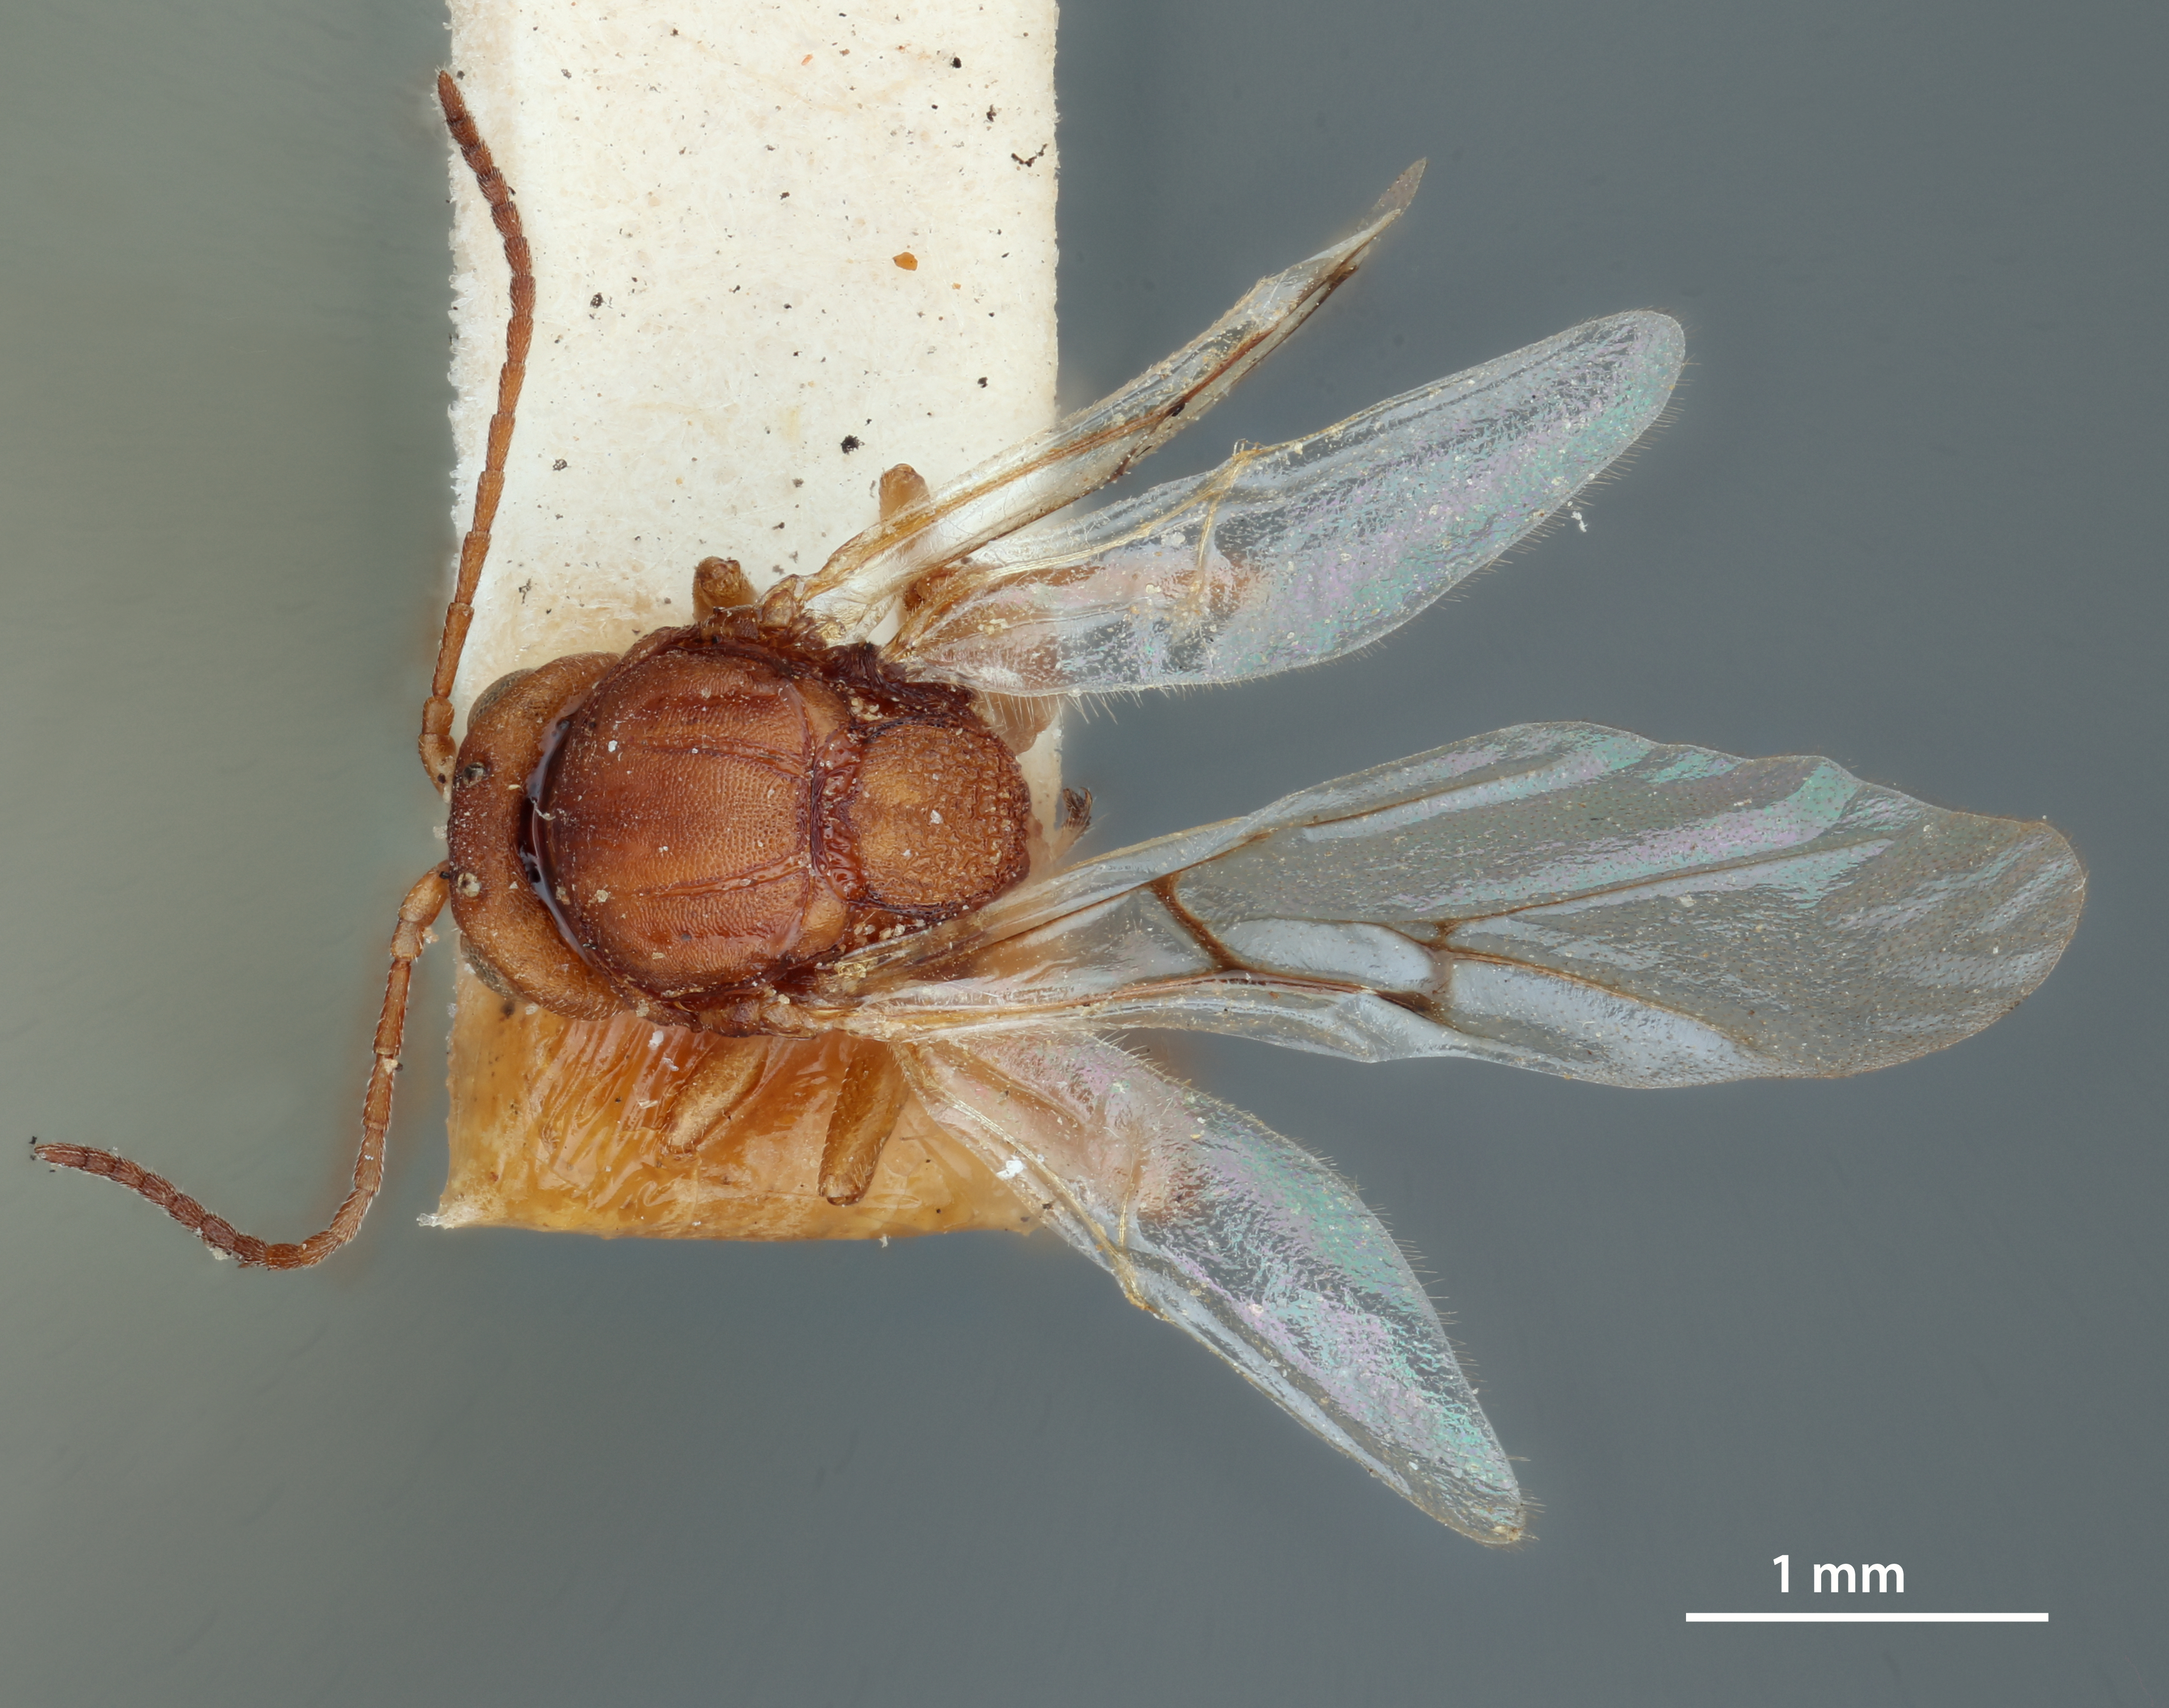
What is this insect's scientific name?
Cynips quercus
